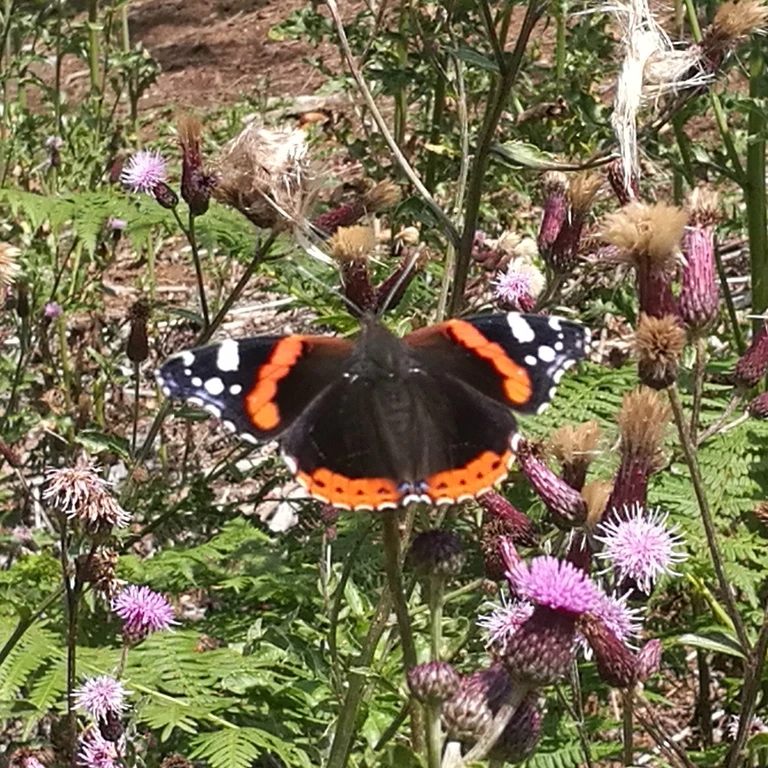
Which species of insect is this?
Vanessa atalanta
